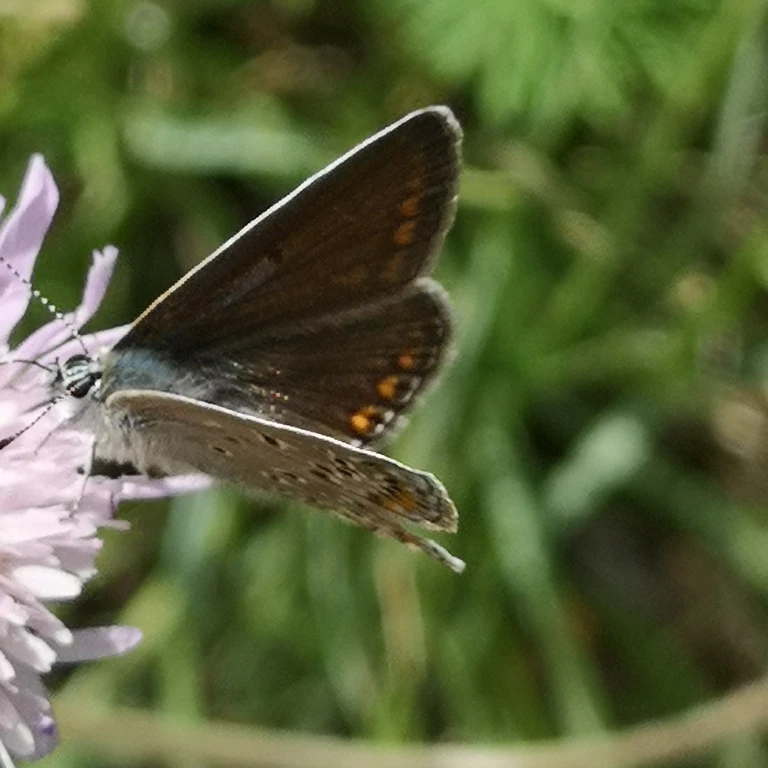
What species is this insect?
Polyommatus icarus
